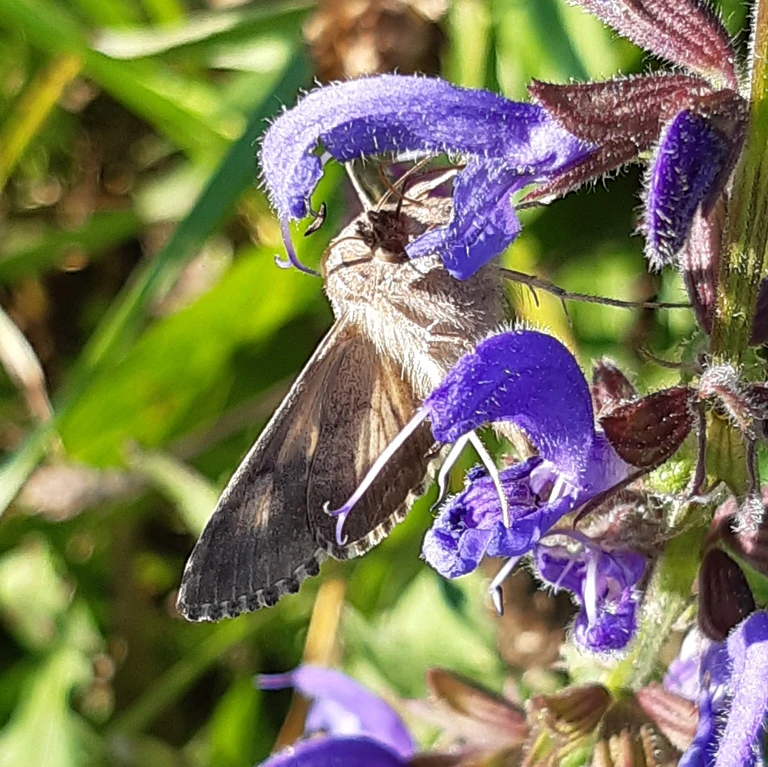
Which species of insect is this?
Autographa gamma
